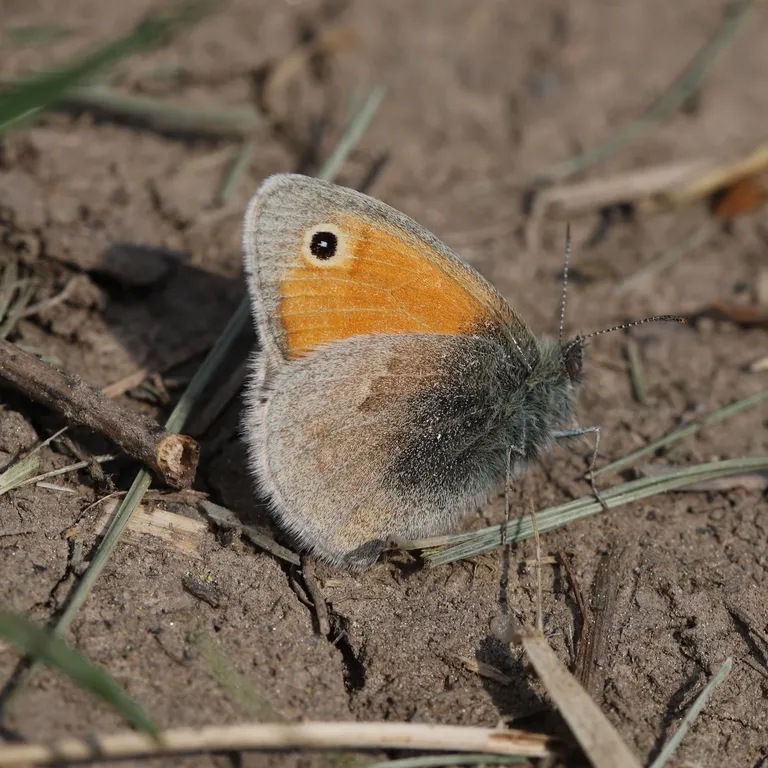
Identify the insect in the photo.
Coenonympha pamphilus
